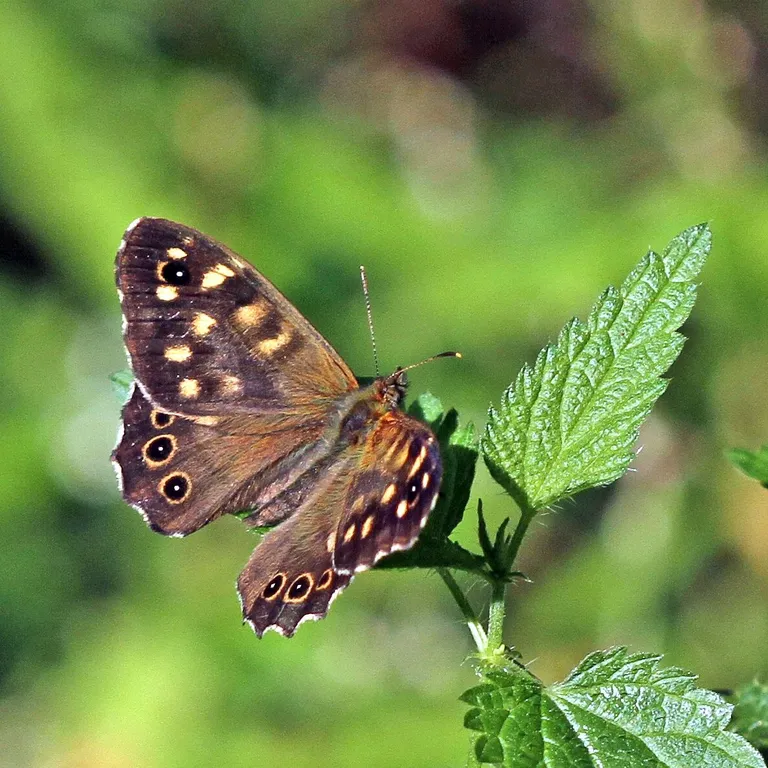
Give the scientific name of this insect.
Pararge aegeria
